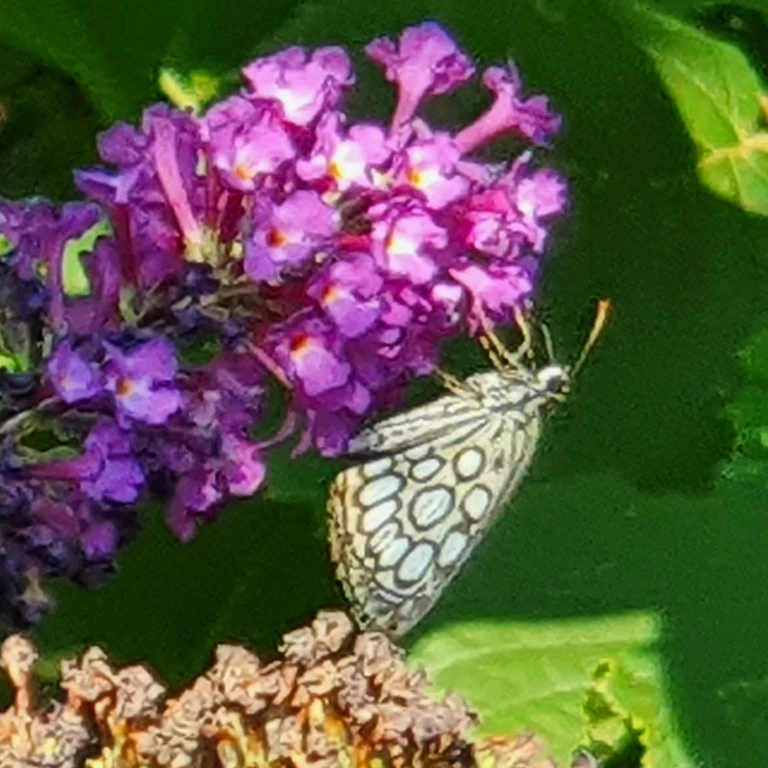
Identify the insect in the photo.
Heteropterus morpheus
